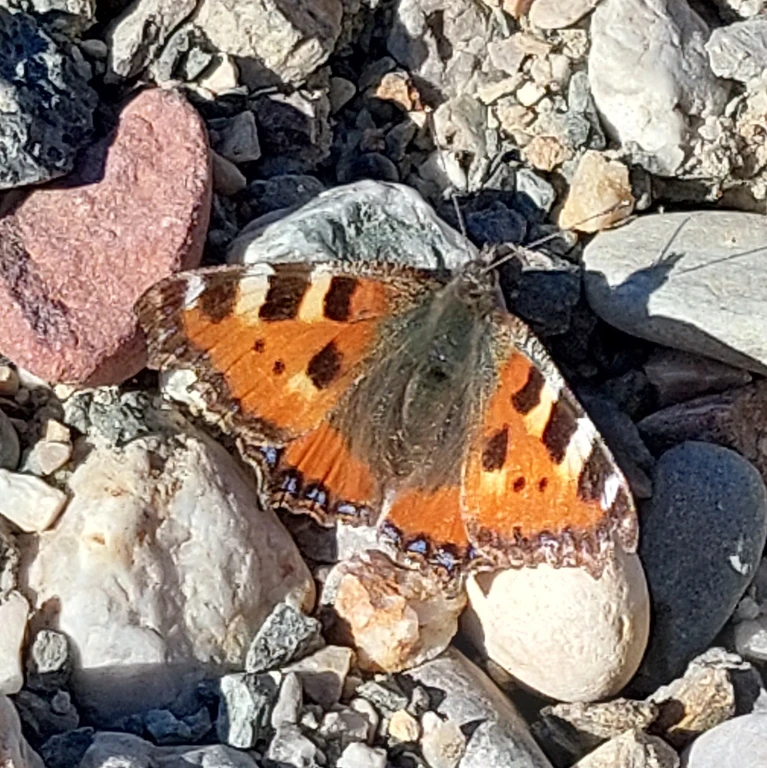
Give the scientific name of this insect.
Aglais urticae
